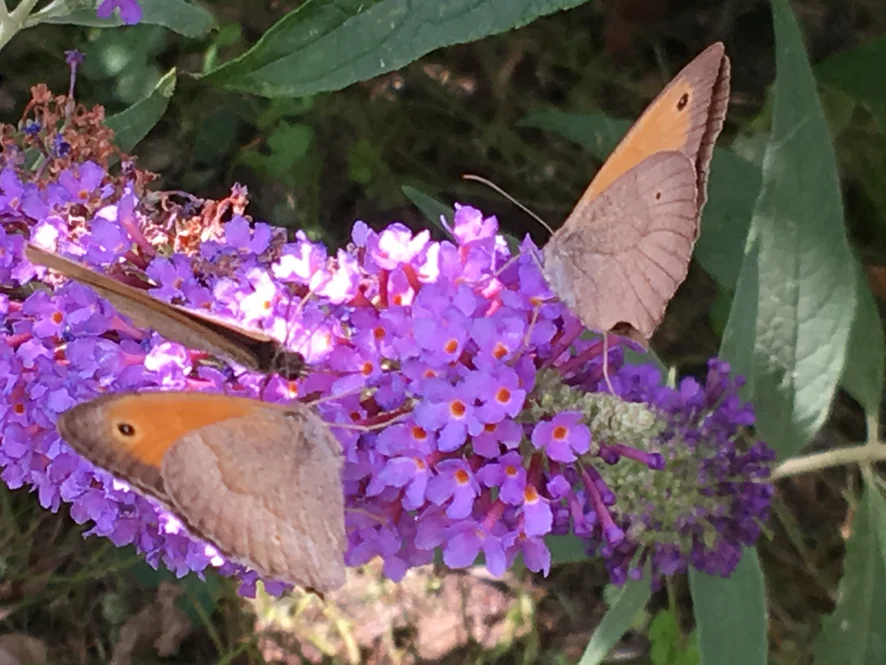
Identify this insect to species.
Maniola jurtina
